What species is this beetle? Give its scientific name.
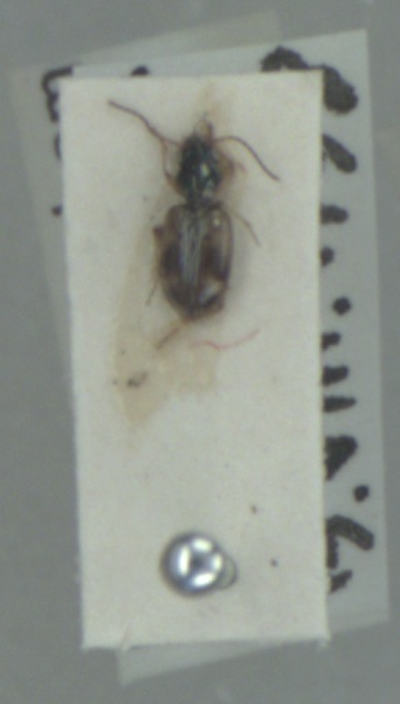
Bembidion articulatum
